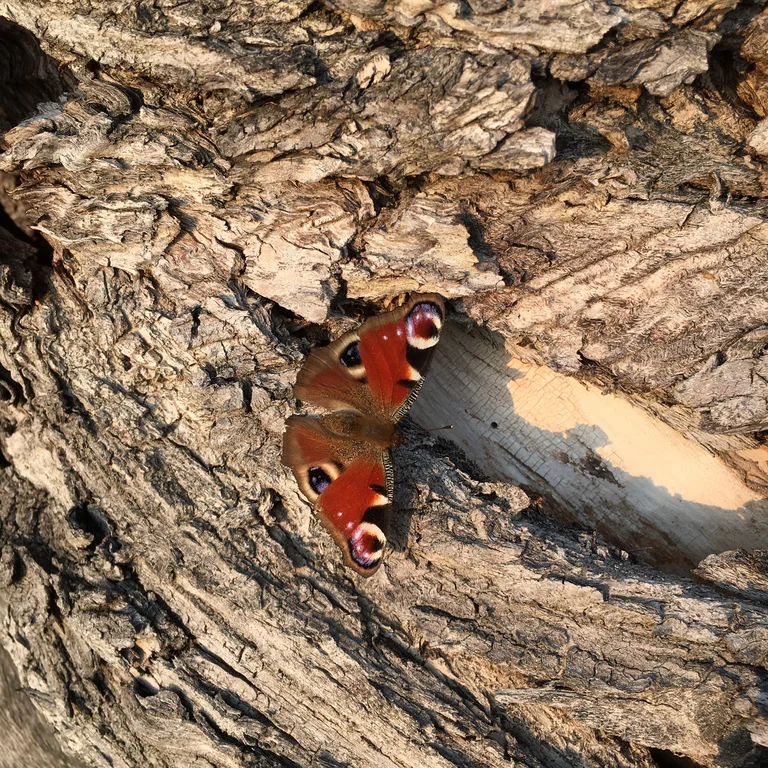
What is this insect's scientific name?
Aglais io
